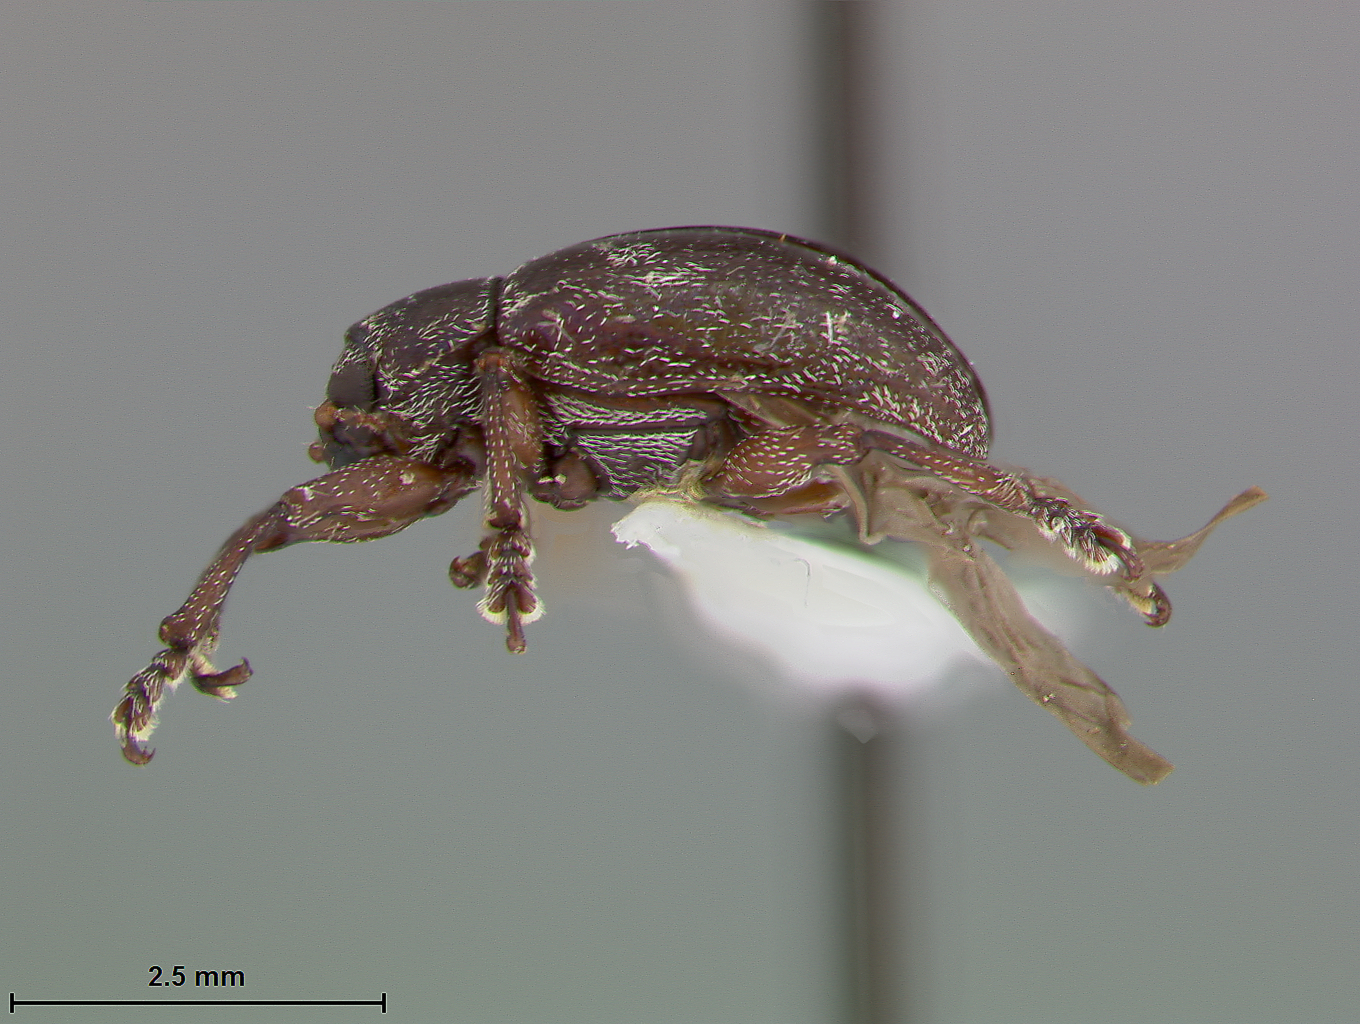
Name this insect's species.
Chalcosicya grandis
